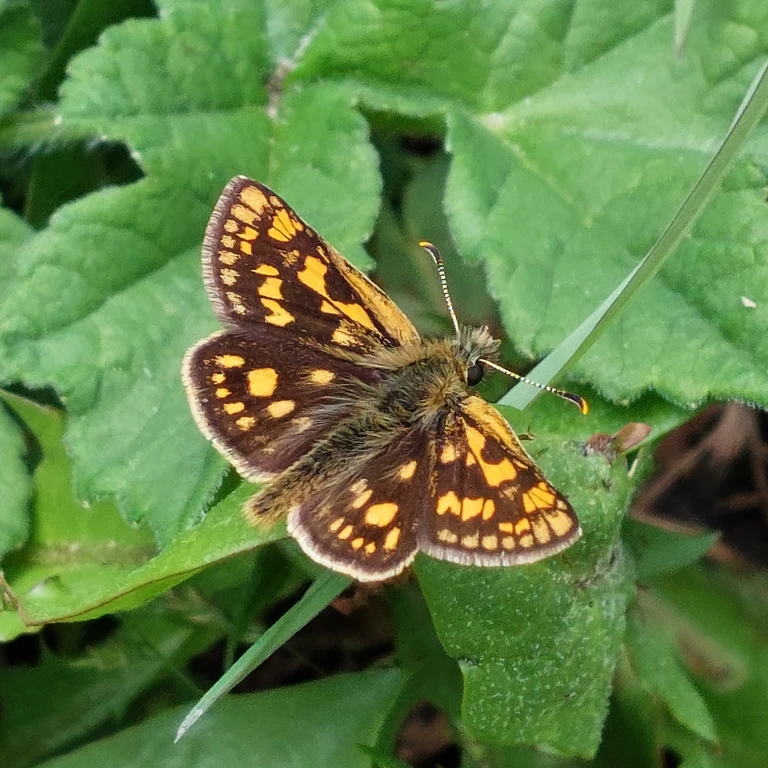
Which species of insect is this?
Carterocephalus palaemon
